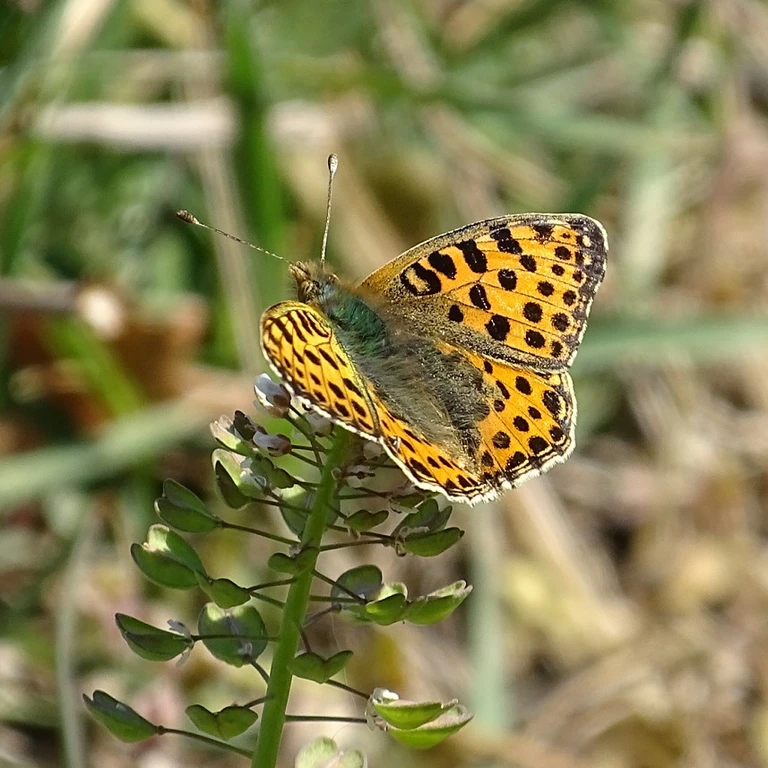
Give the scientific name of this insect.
Issoria lathonia
